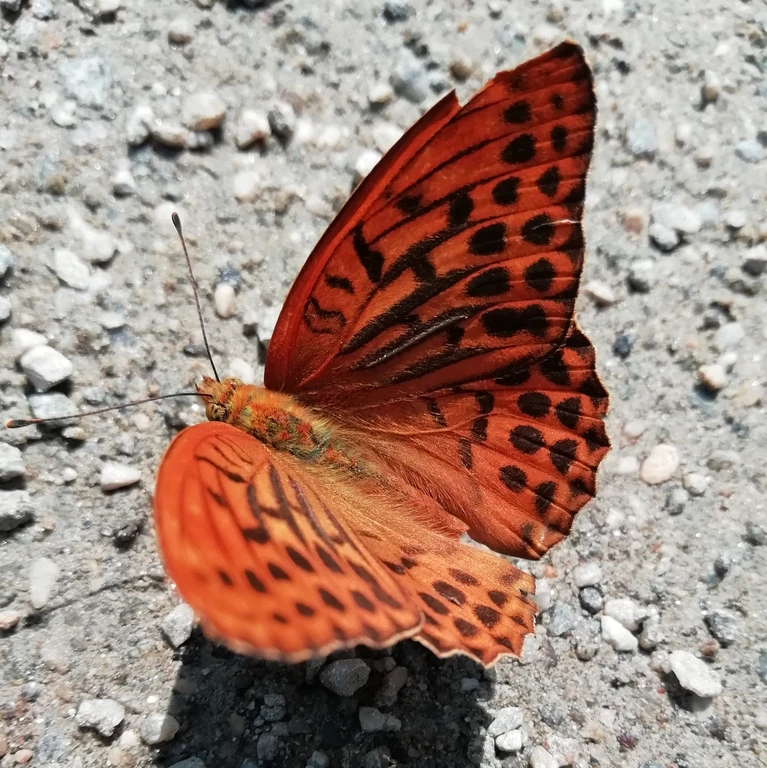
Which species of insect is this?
Argynnis paphia
